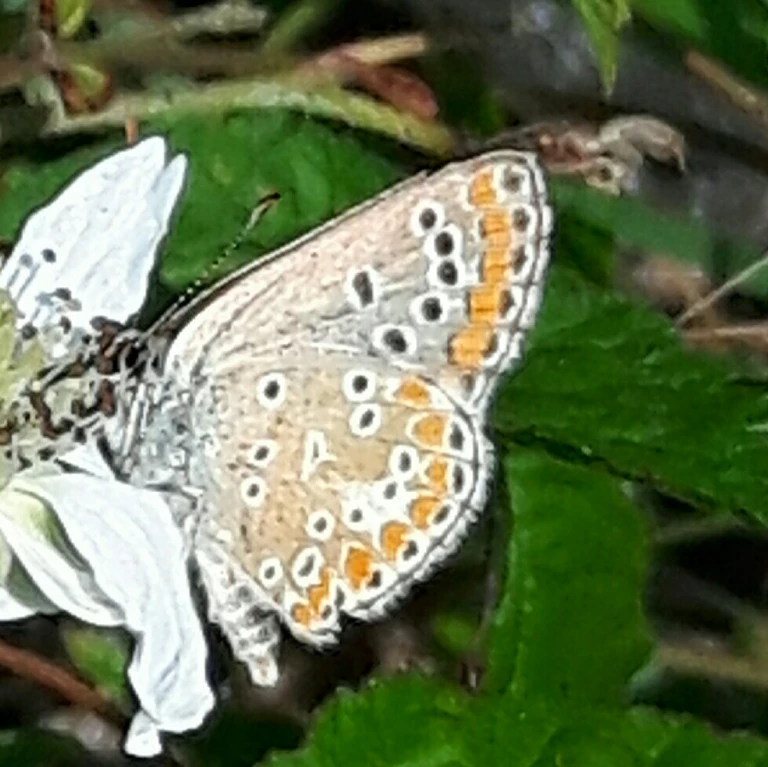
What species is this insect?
Aricia agestis/artaxerxes
